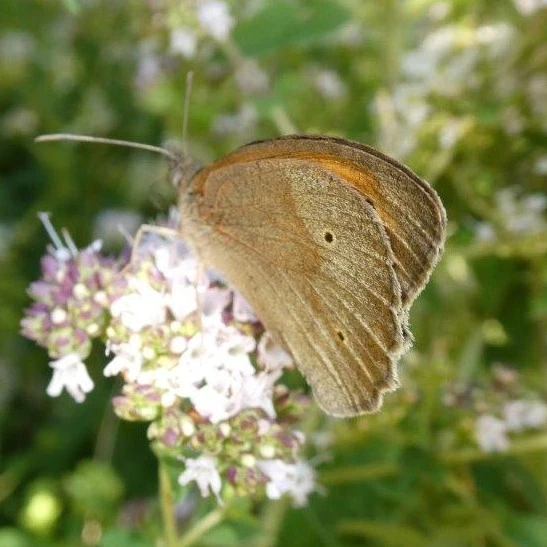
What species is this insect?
Maniola jurtina
